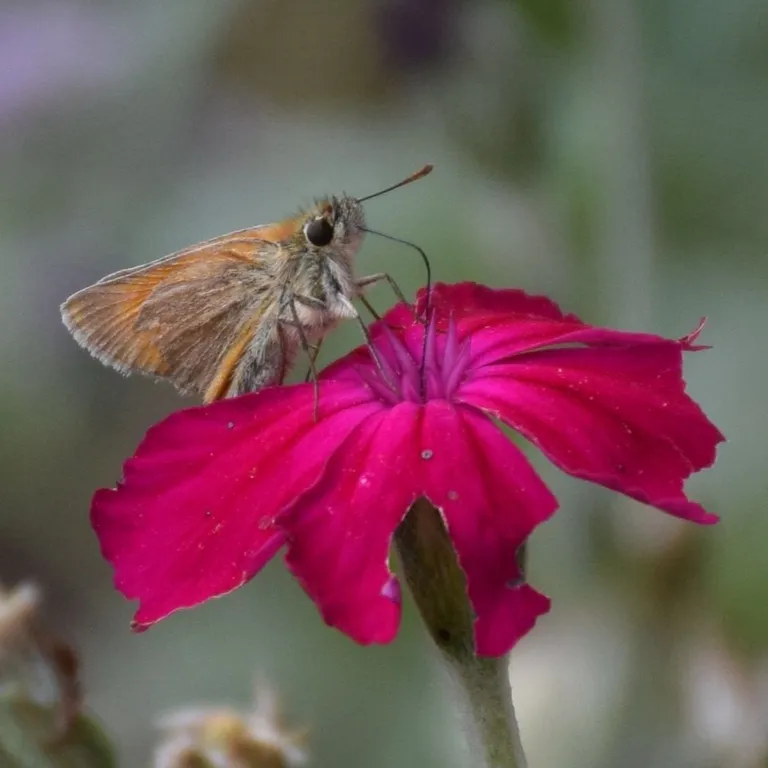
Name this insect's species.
Thymelicus sylvestris
